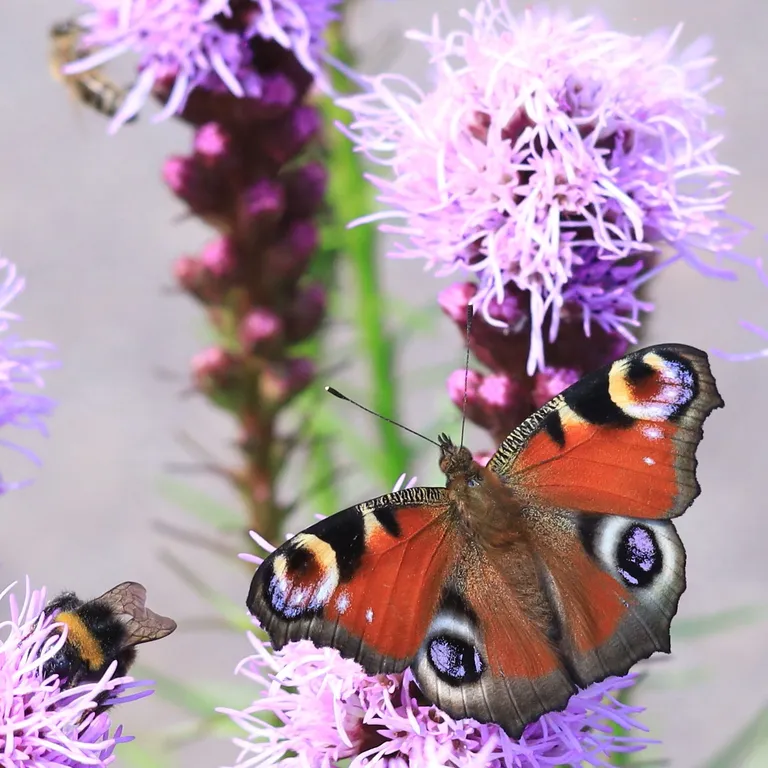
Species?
Aglais io
